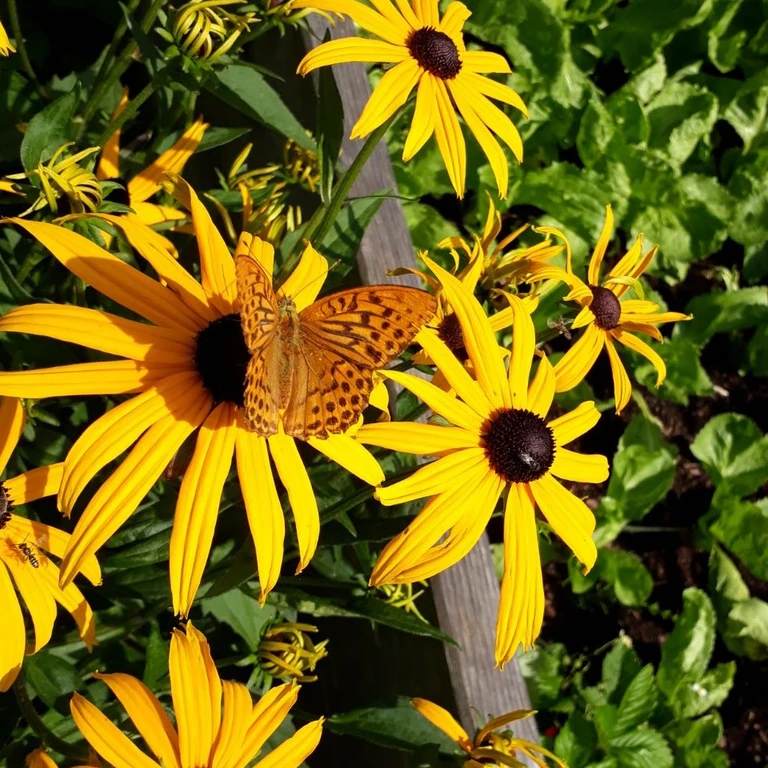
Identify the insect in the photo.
Argynnis paphia
